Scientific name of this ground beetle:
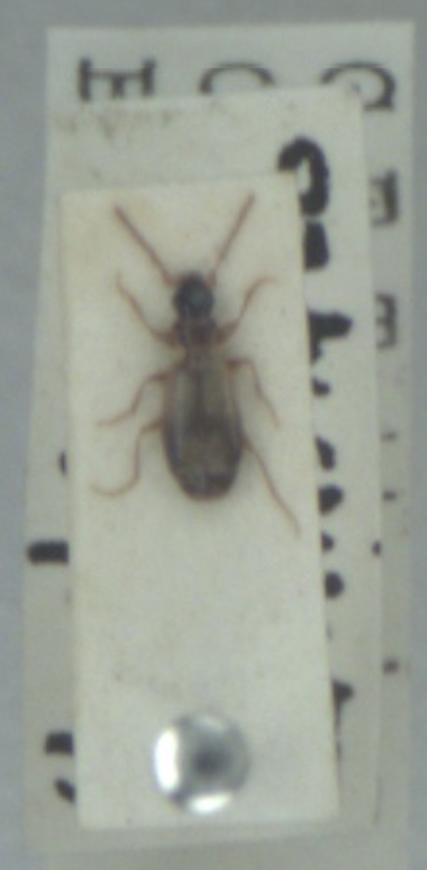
Philorhizus notatus
